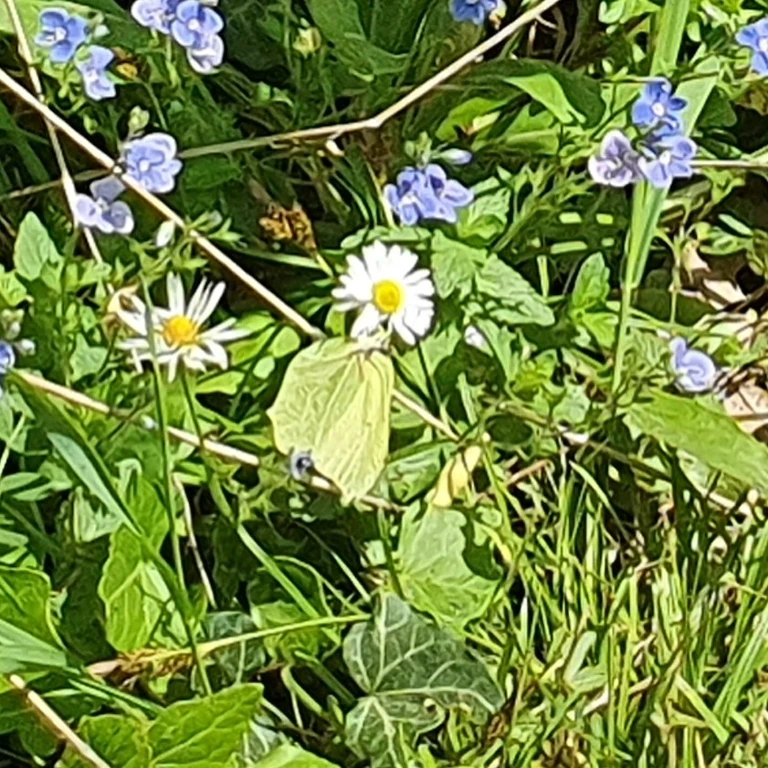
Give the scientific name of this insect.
Gonepteryx rhamni
